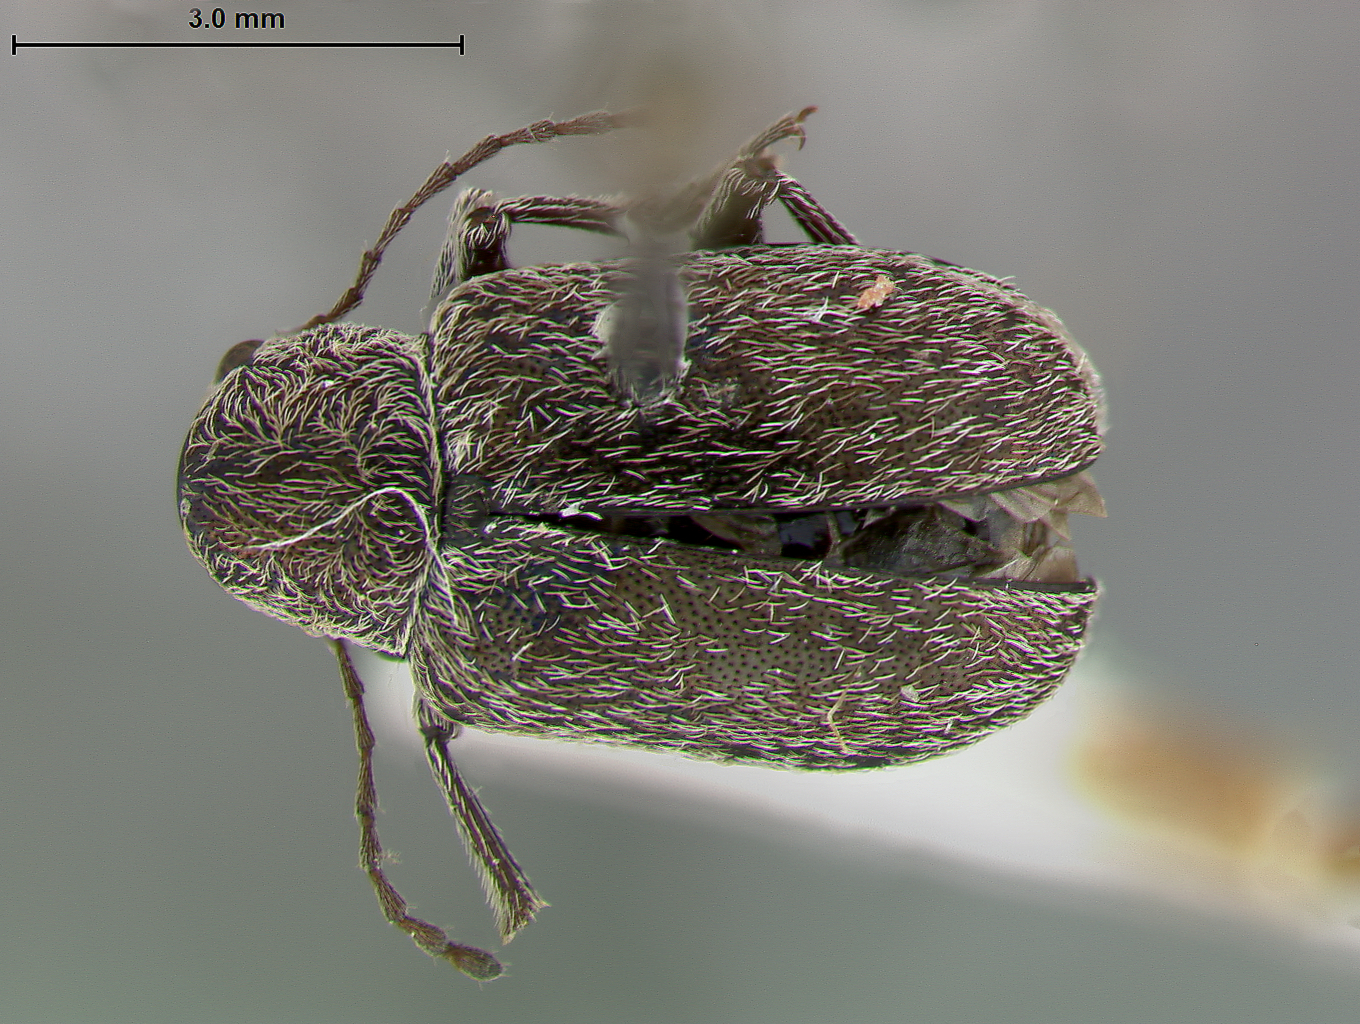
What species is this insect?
Glyptoscelis septentrionalis
